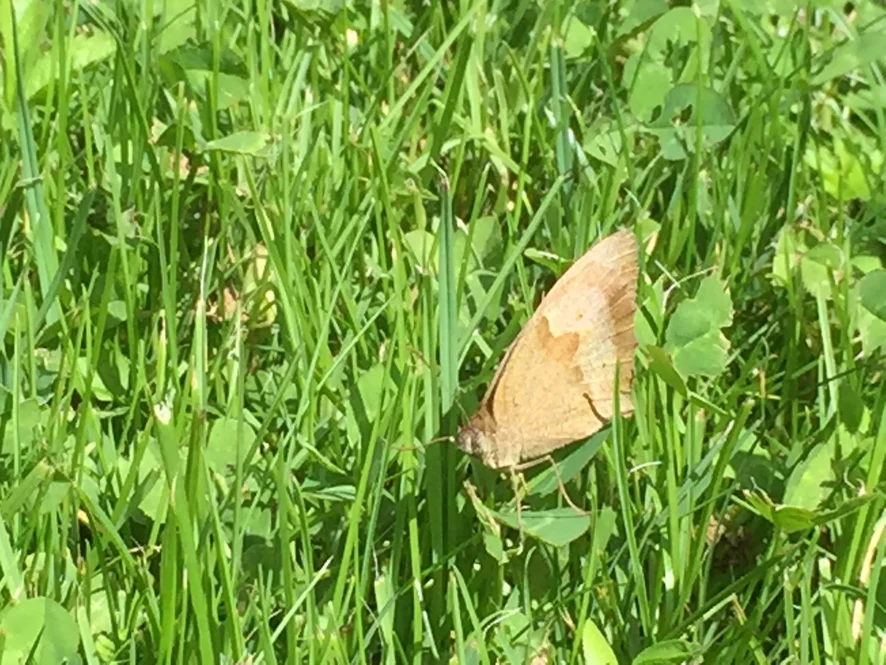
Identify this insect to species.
Maniola jurtina
